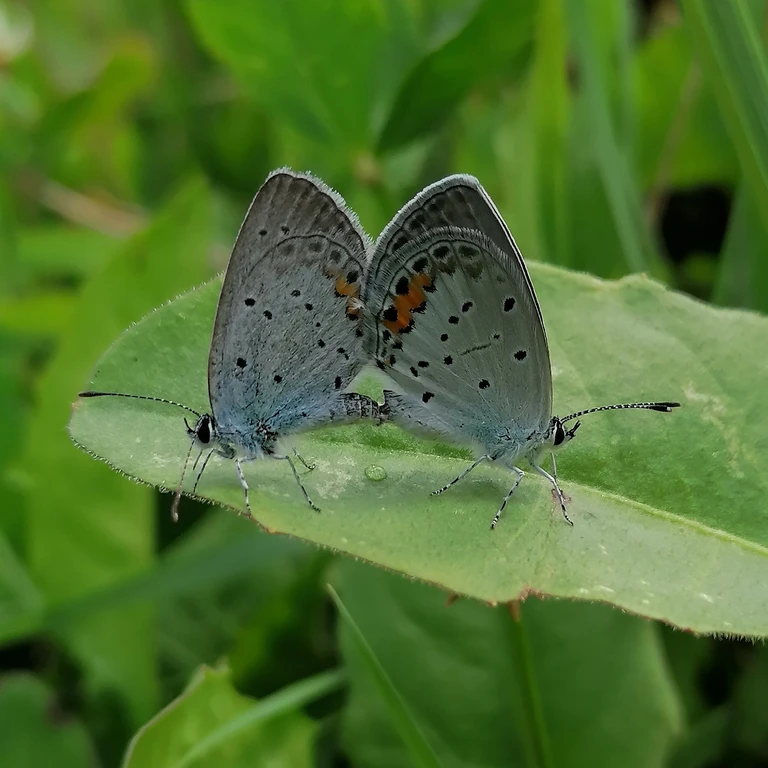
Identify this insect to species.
Cupido argiades (also Elkalyce argiades)
